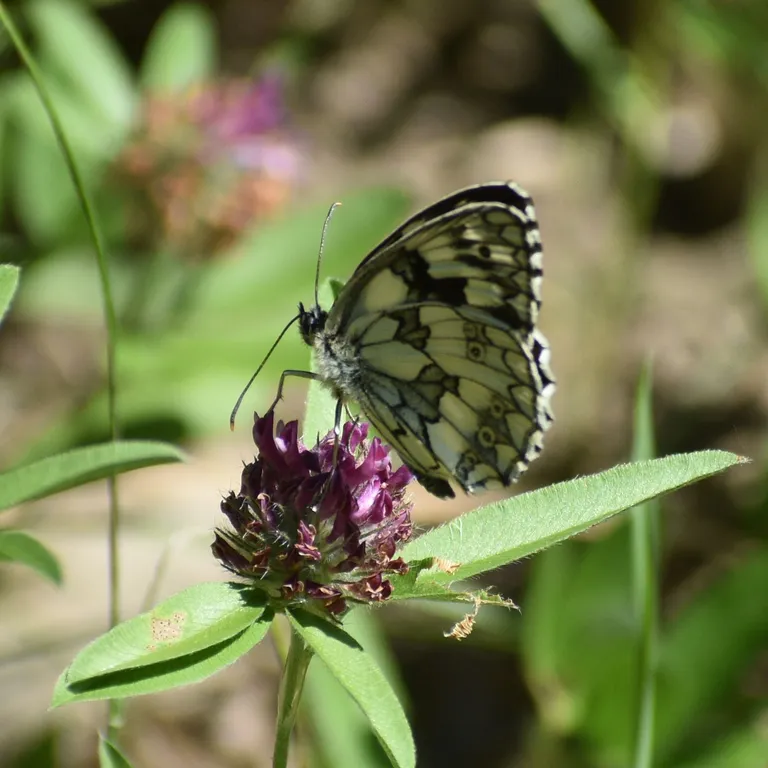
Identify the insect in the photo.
Melanargia galathea
